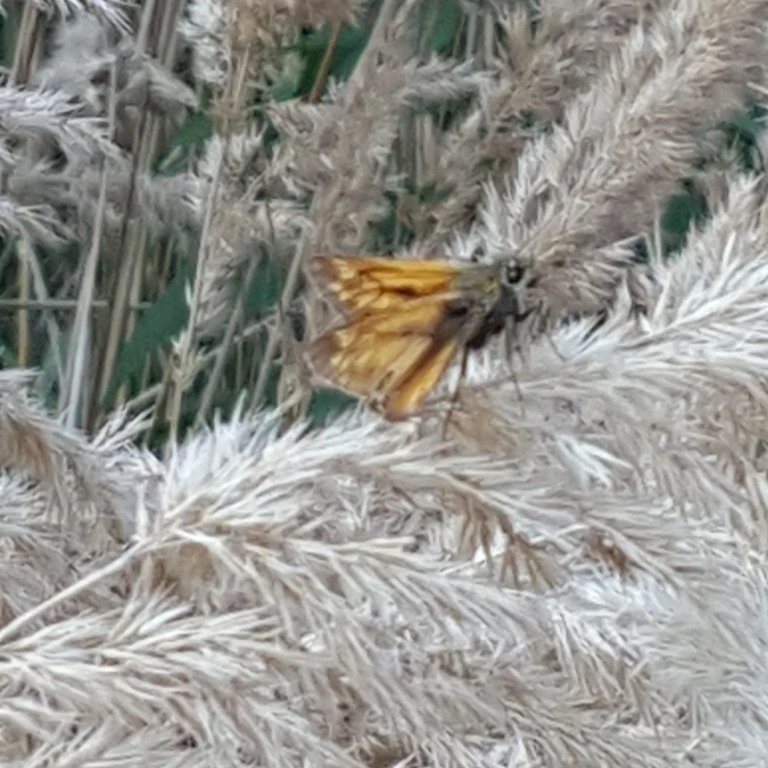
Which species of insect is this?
Ochlodes sylvanus (also Ochlodes venata)
